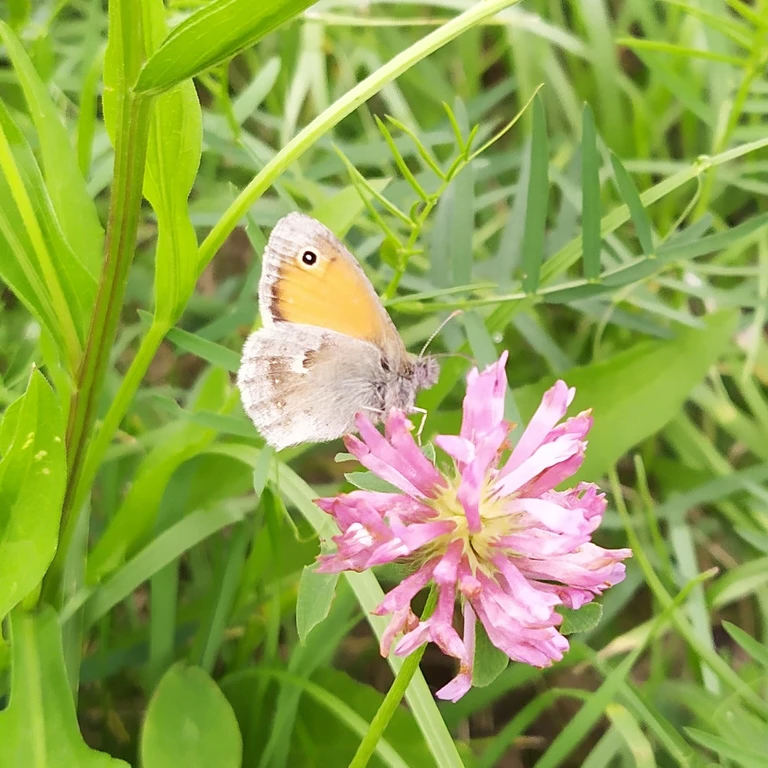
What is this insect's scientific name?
Coenonympha pamphilus
